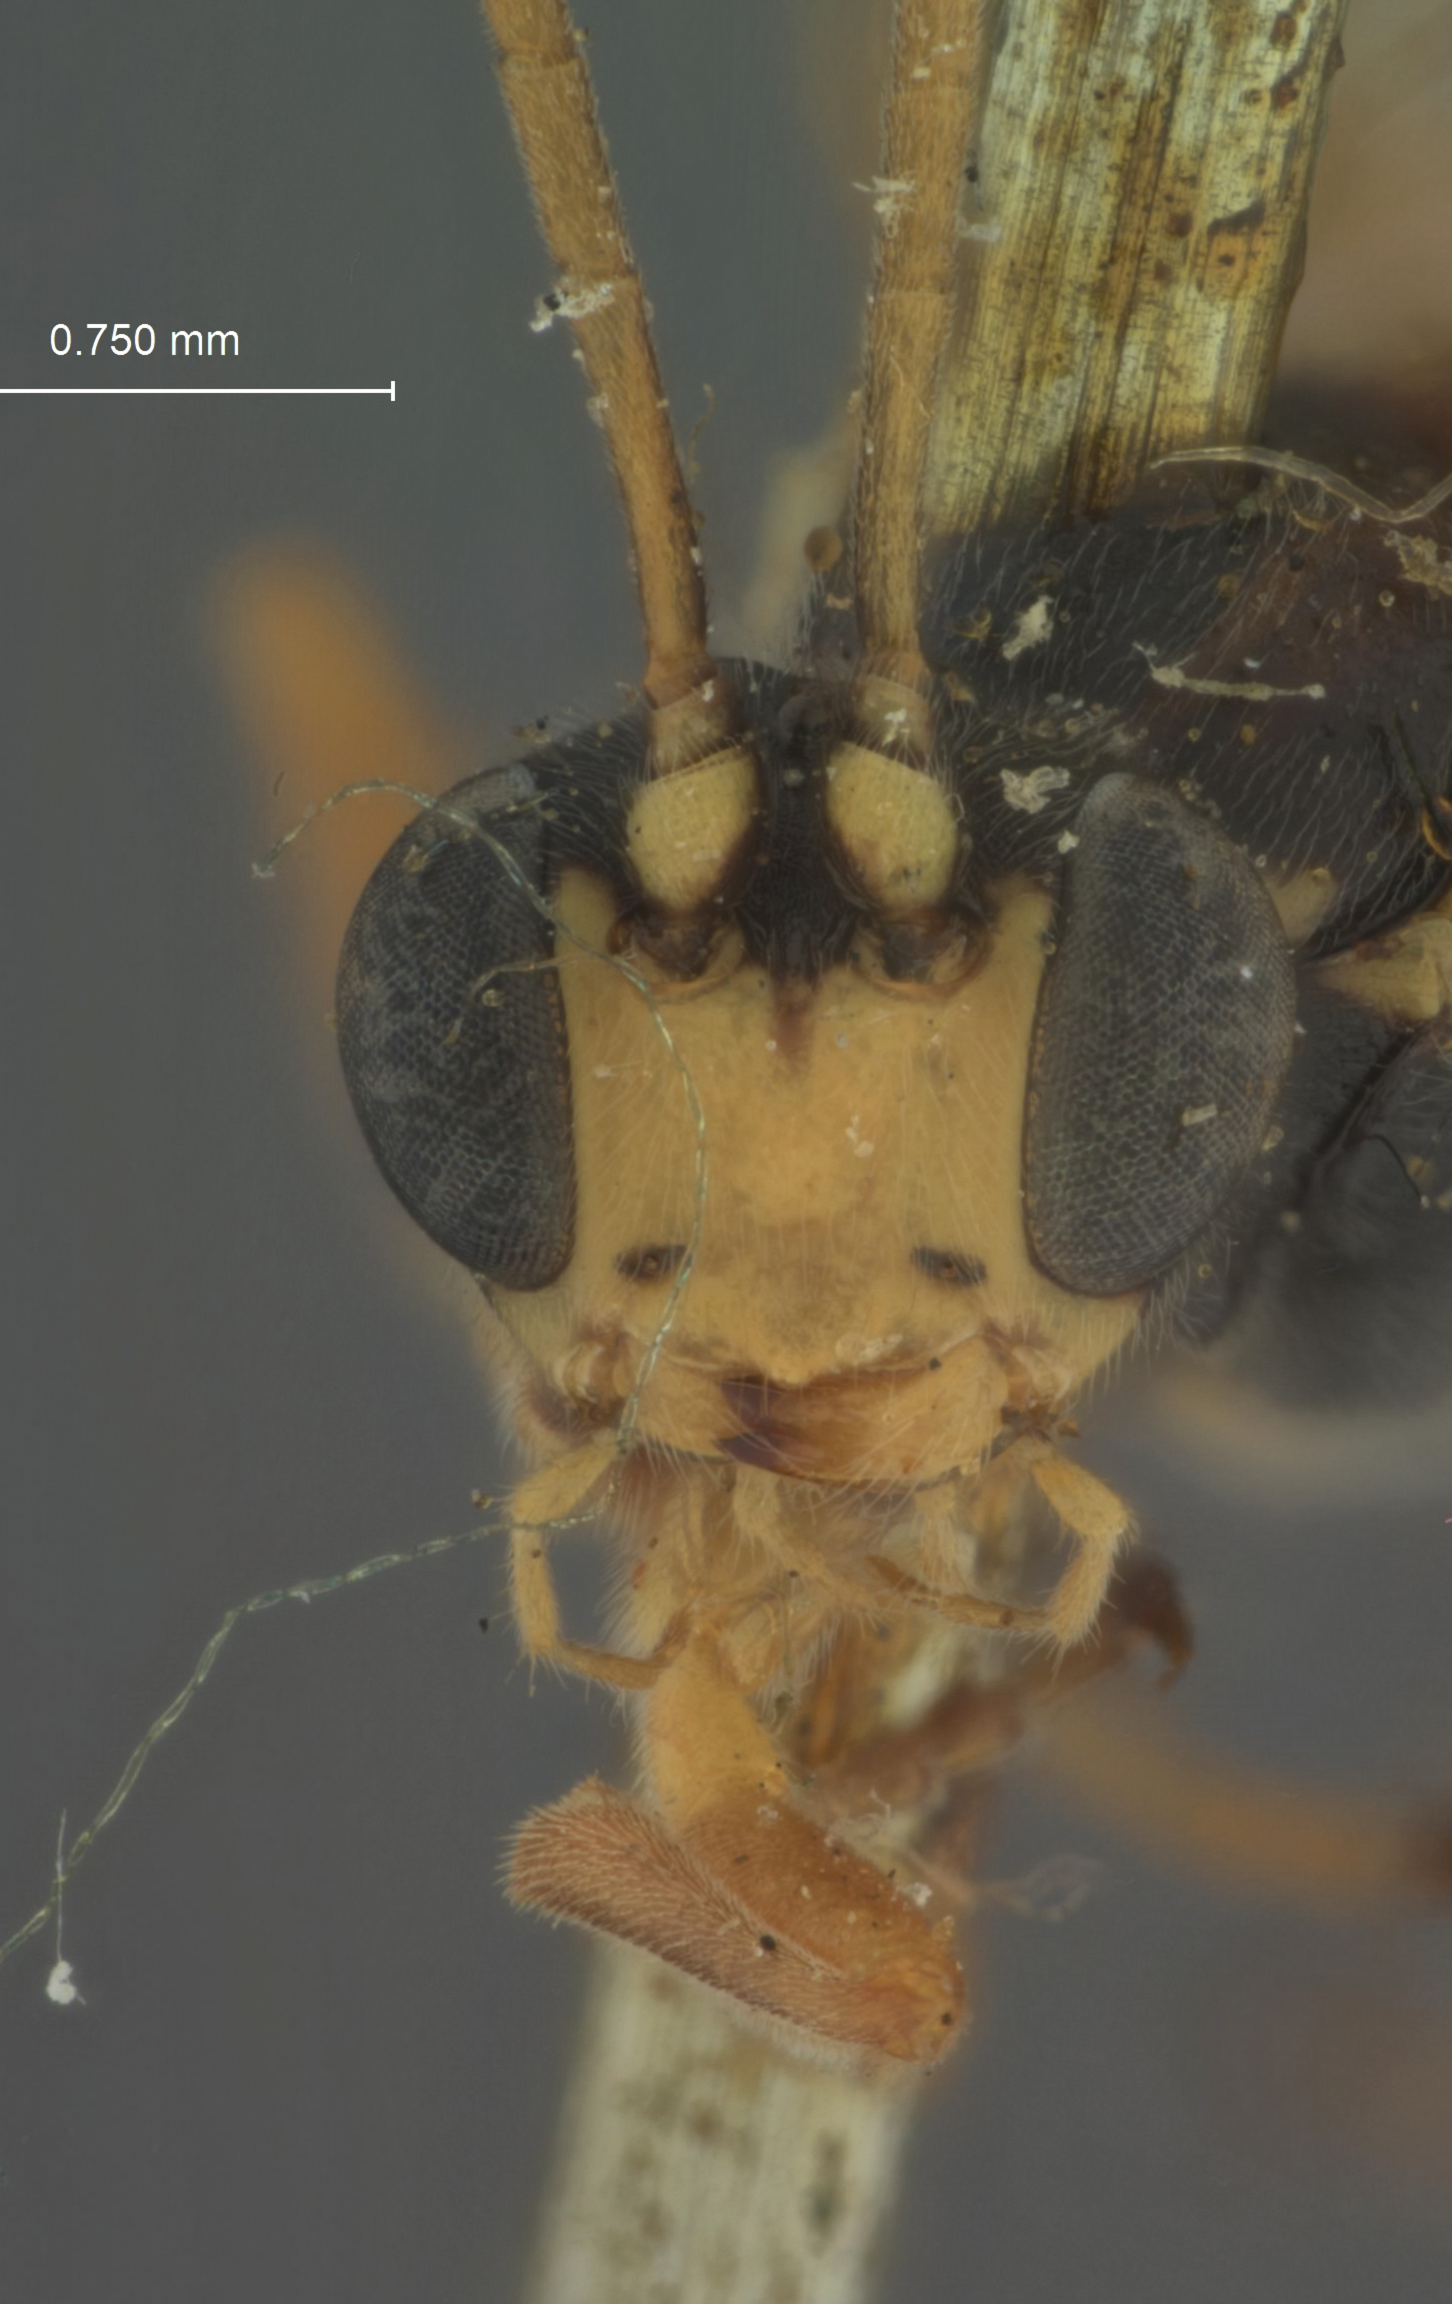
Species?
Calliphrurus frigidus
